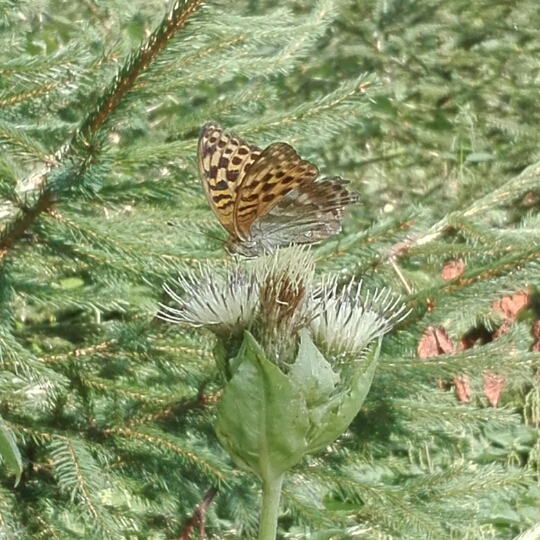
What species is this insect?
Argynnis paphia
